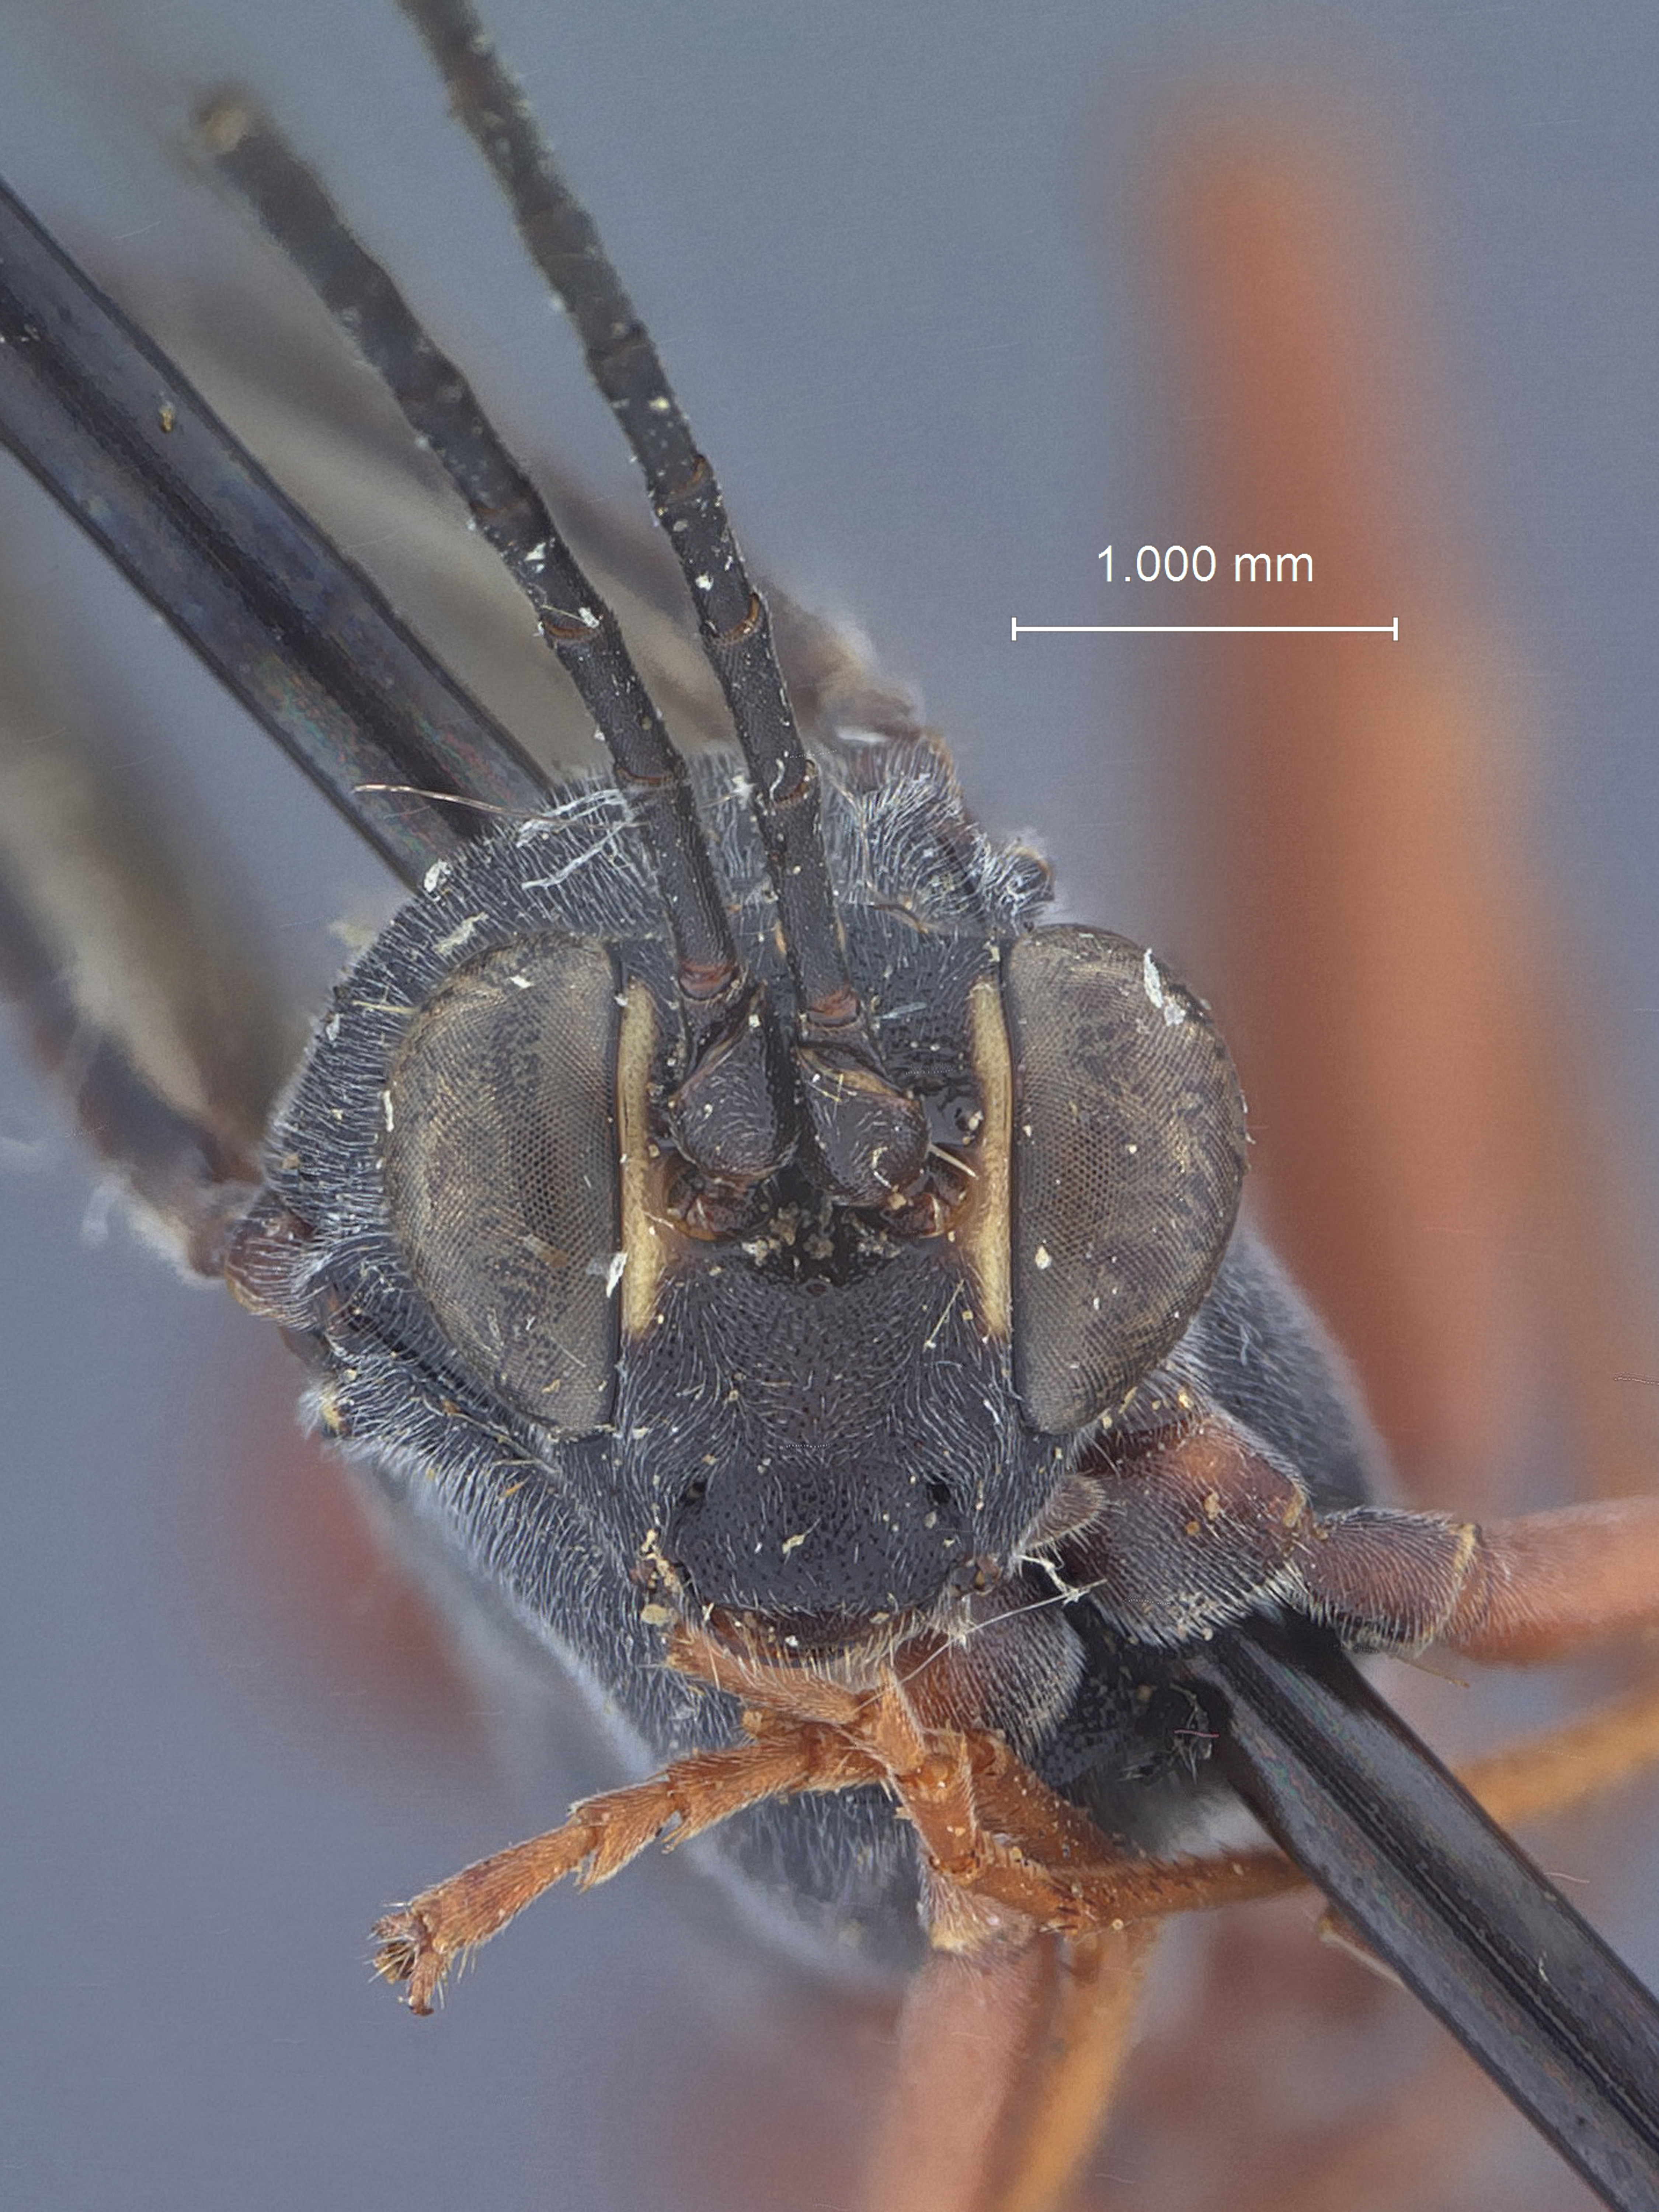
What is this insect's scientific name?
Hoplismenus arizonensis
